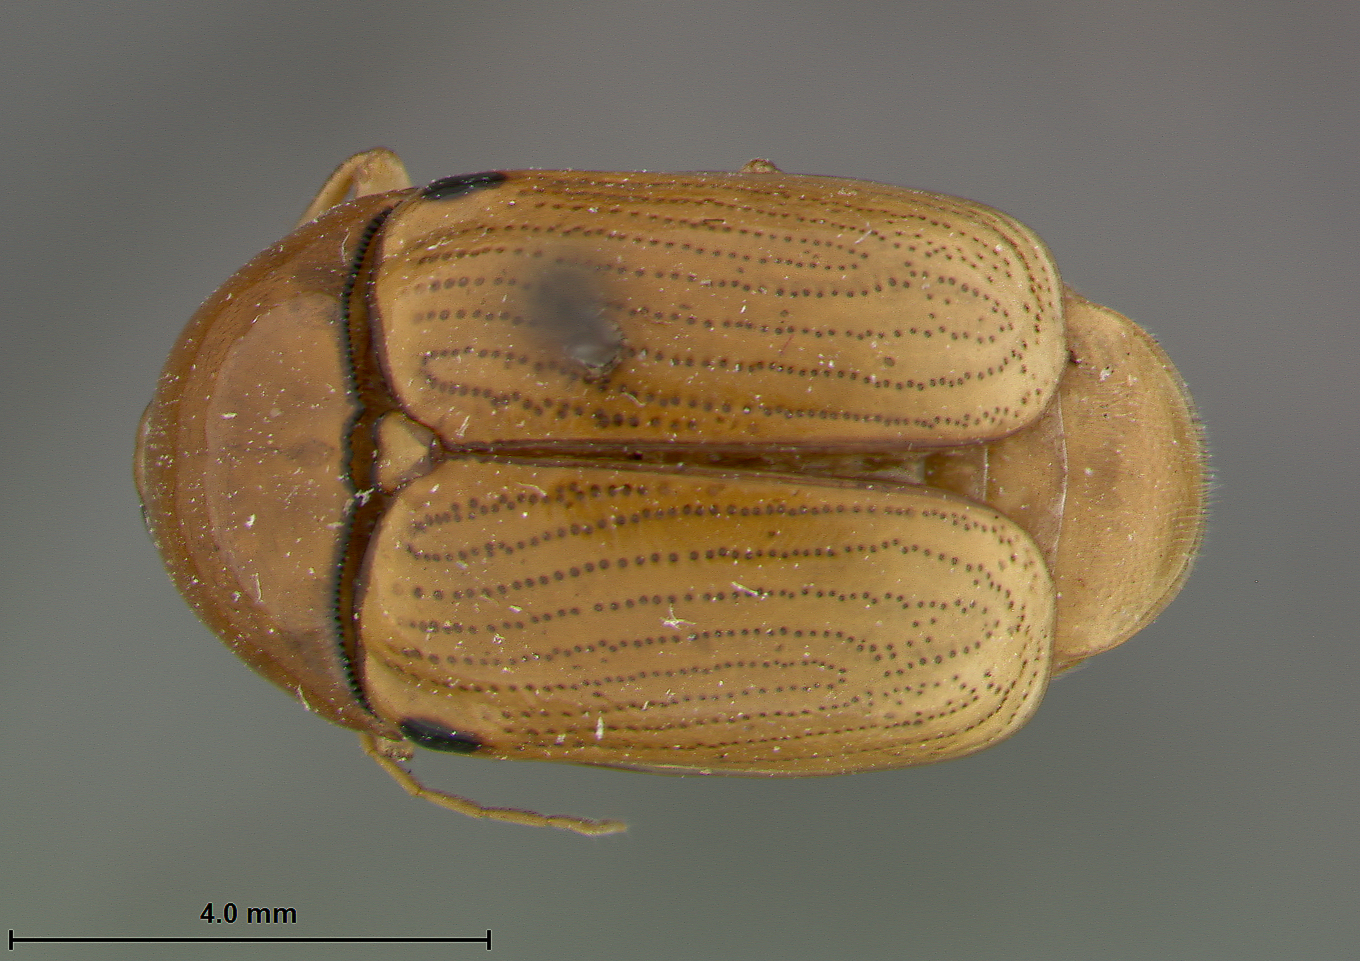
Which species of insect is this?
Cryptocephalus samuelsoni
